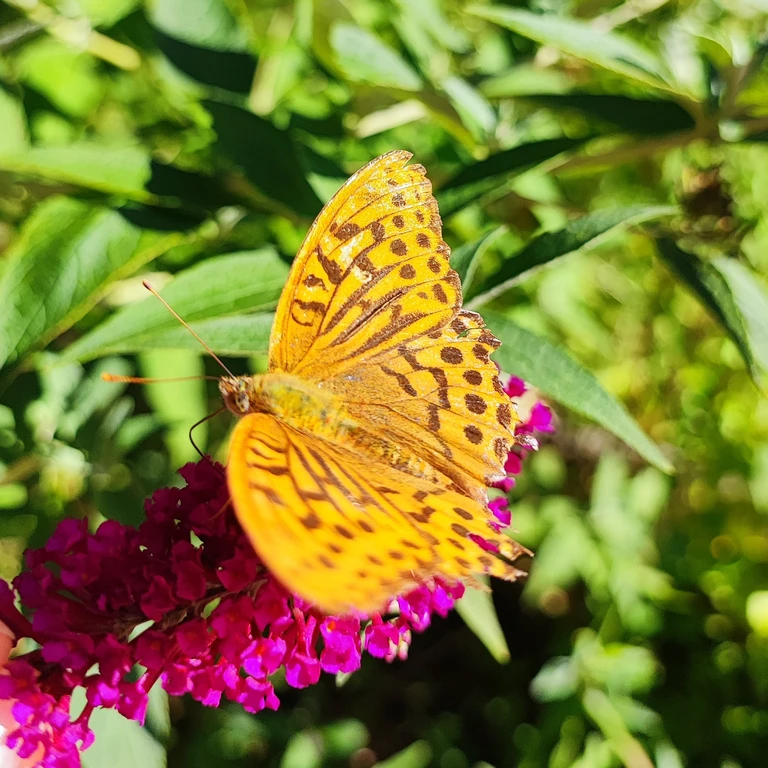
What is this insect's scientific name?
Argynnis paphia
